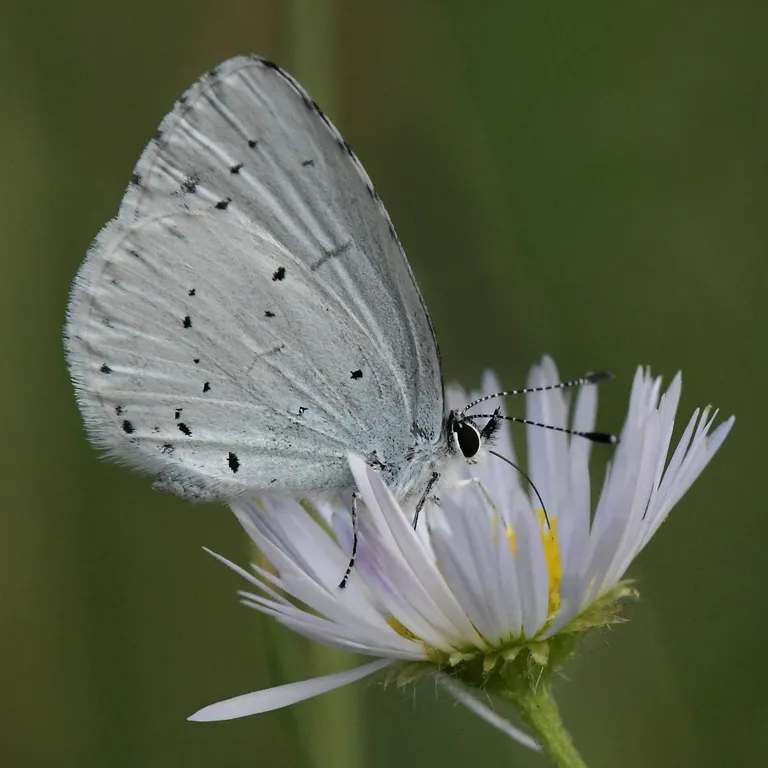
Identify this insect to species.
Celastrina argiolus
